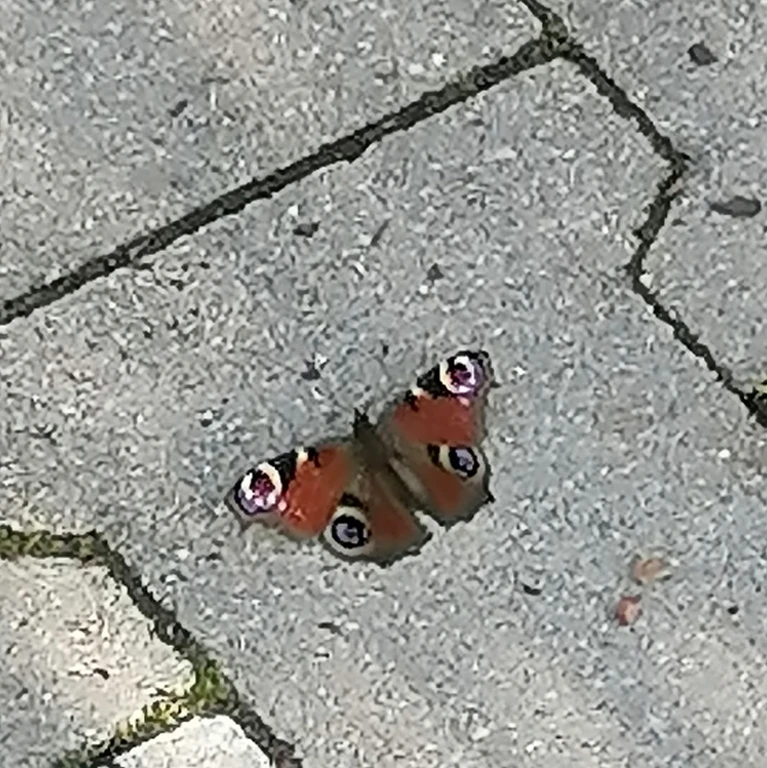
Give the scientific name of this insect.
Aglais io
